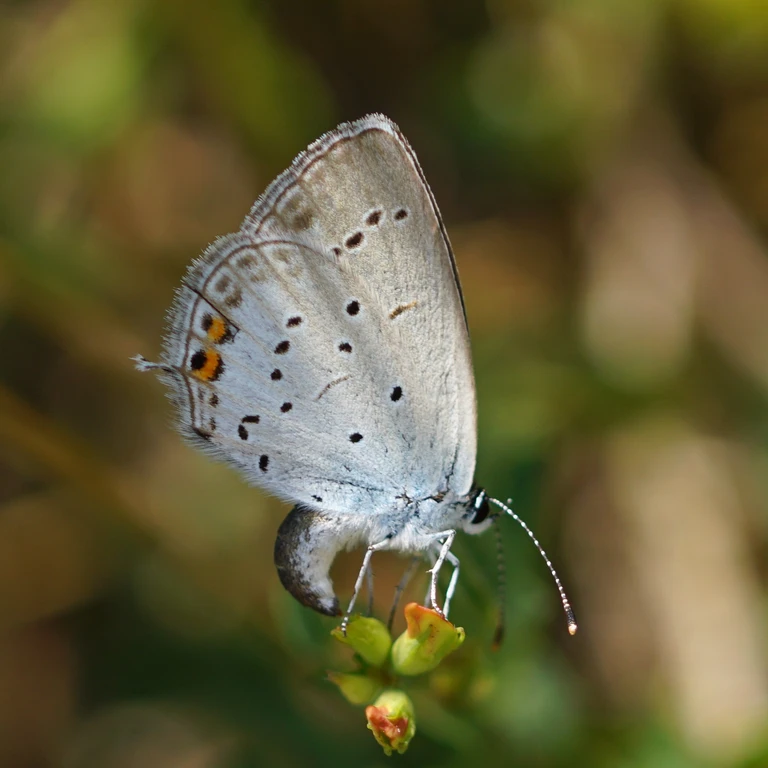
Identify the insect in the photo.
Cupido argiades (also Elkalyce argiades)
